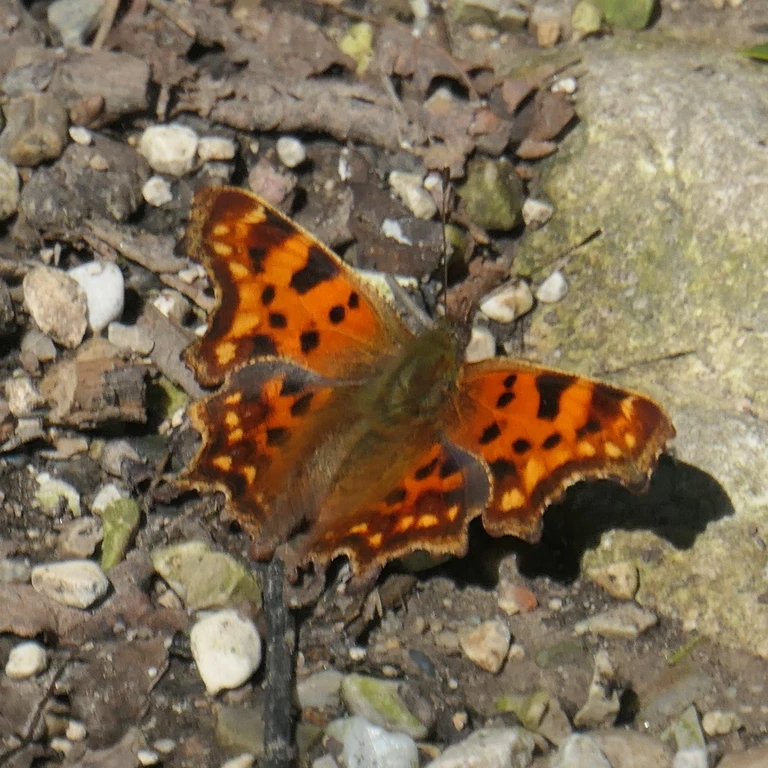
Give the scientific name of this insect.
Polygonia c-album
